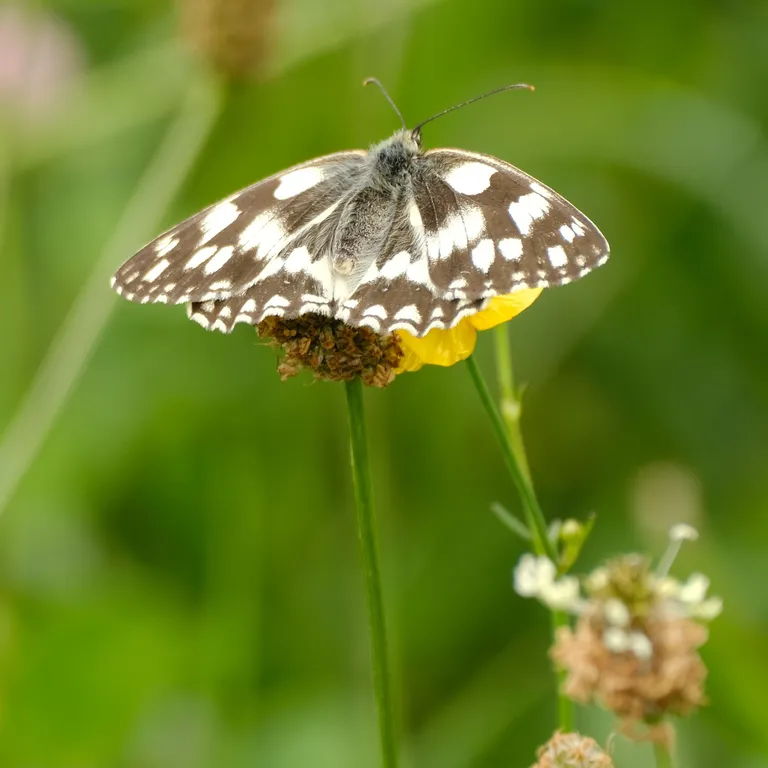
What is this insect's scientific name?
Melanargia galathea
